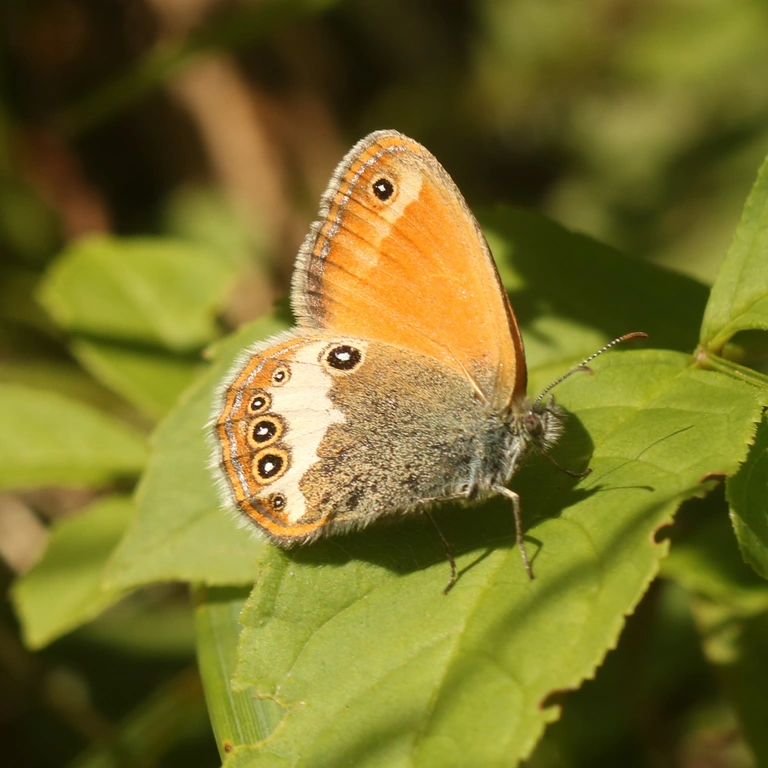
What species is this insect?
Coenonympha arcania
